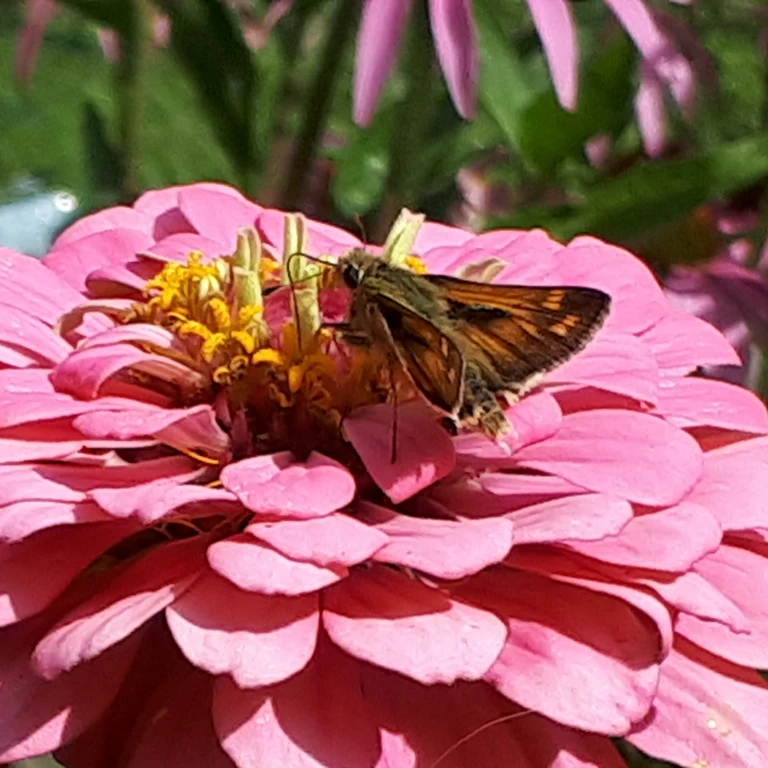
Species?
Hesperia comma
